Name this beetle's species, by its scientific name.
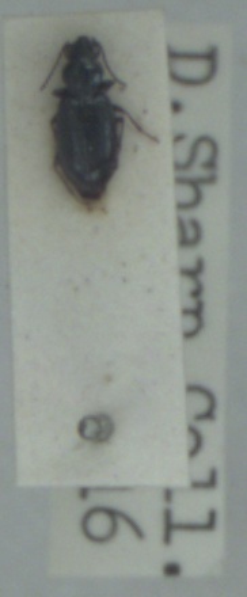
Bembidion minimum
